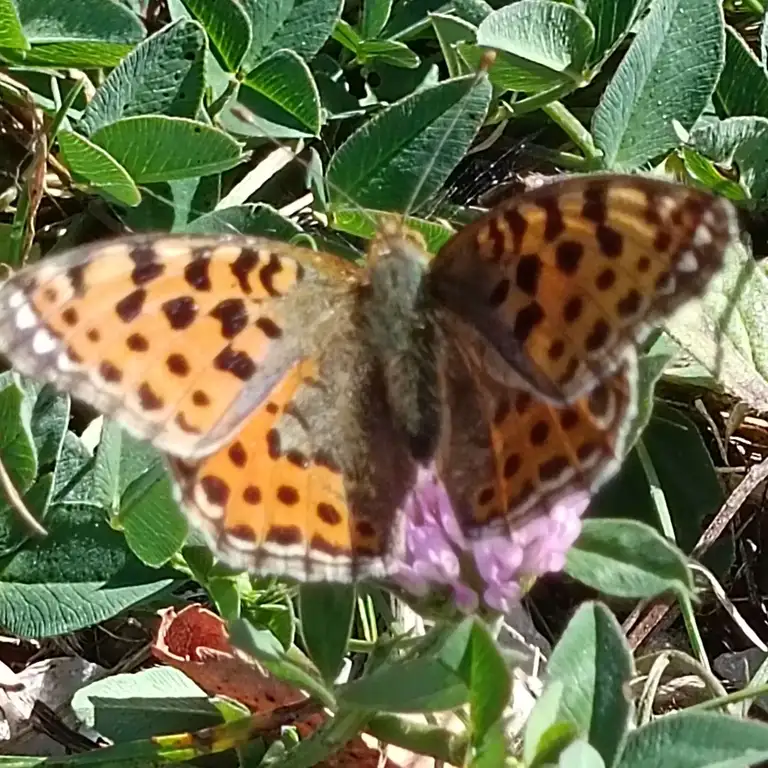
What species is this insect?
Issoria lathonia
